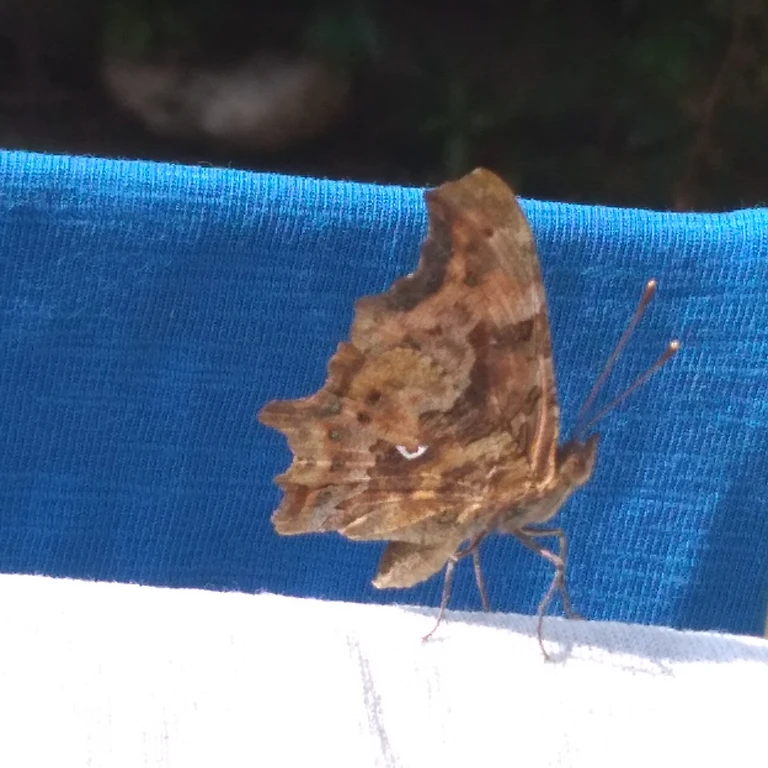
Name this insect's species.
Polygonia c-album
